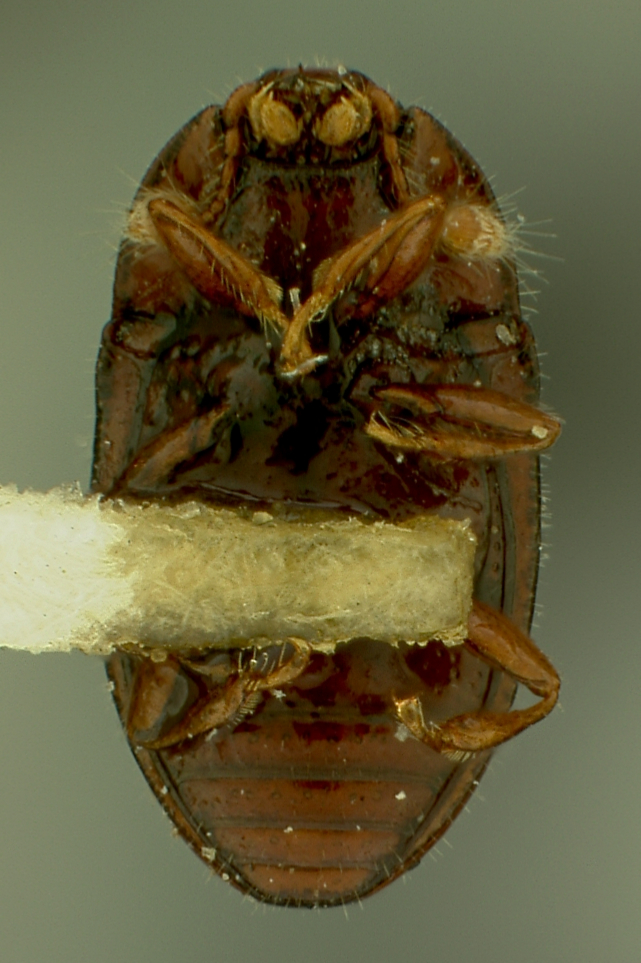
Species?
Lapethus discretus
